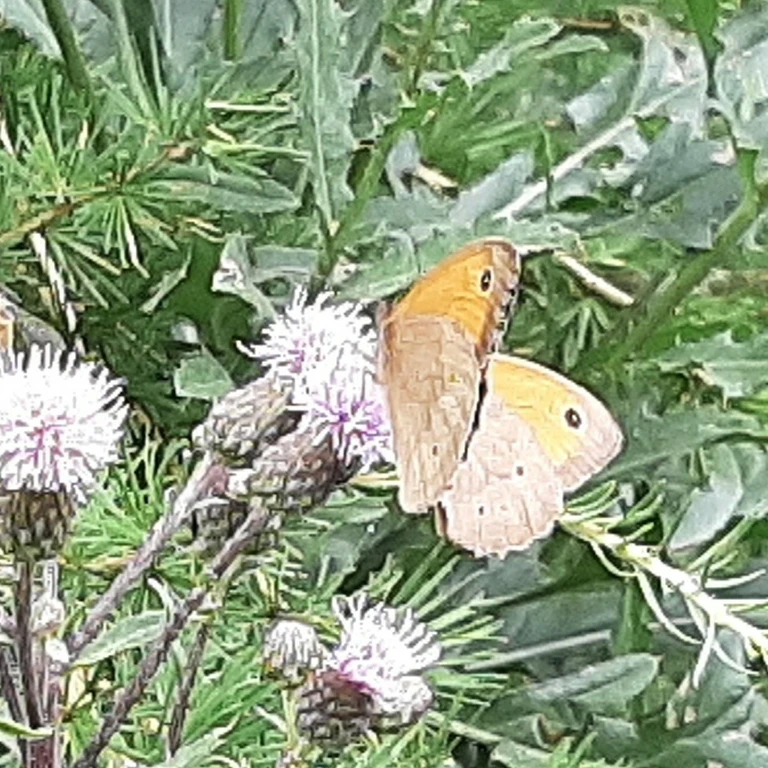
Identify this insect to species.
Maniola jurtina
